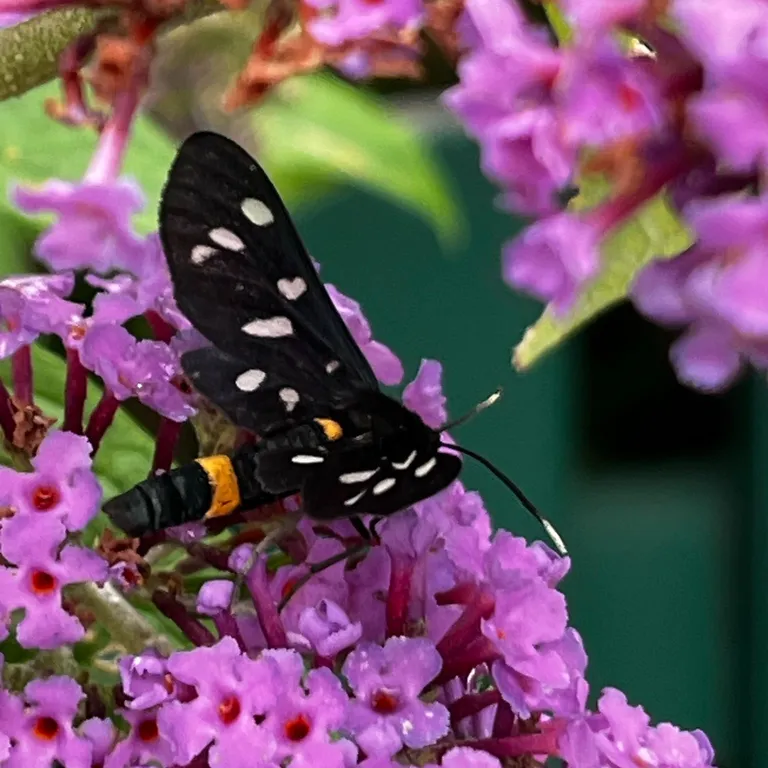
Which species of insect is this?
Amata phegea
